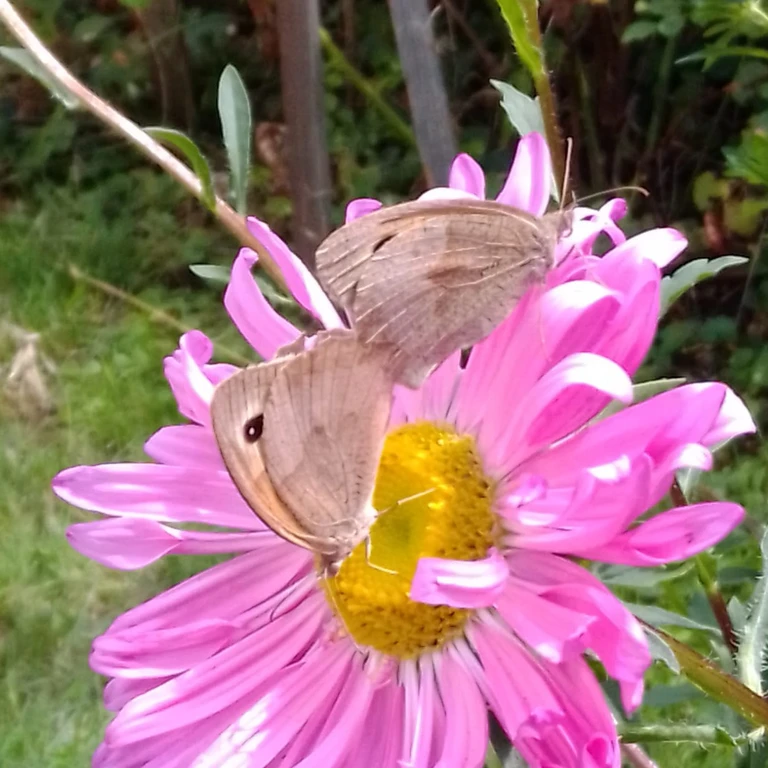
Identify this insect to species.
Maniola jurtina
